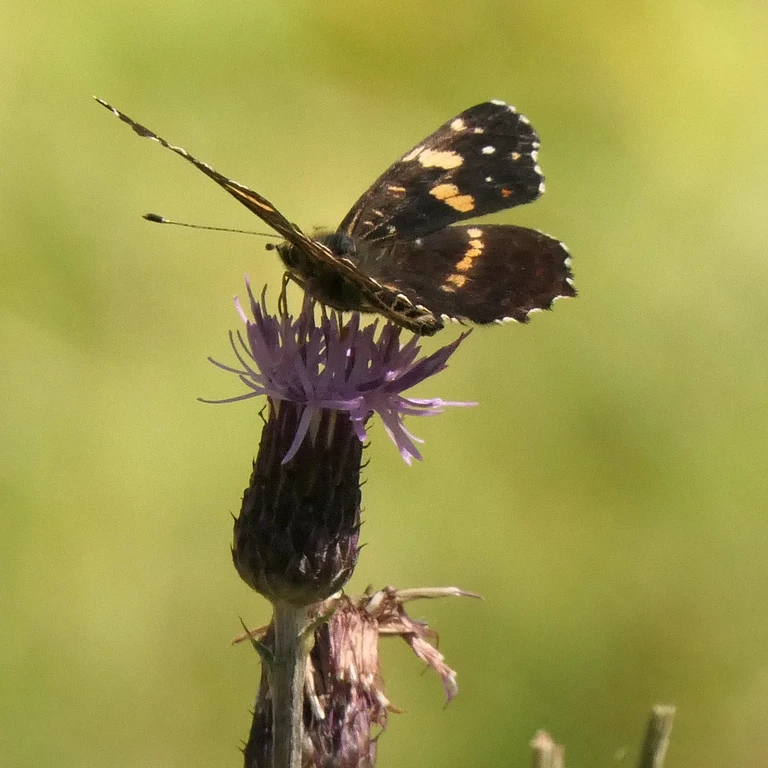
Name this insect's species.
Araschnia levana
